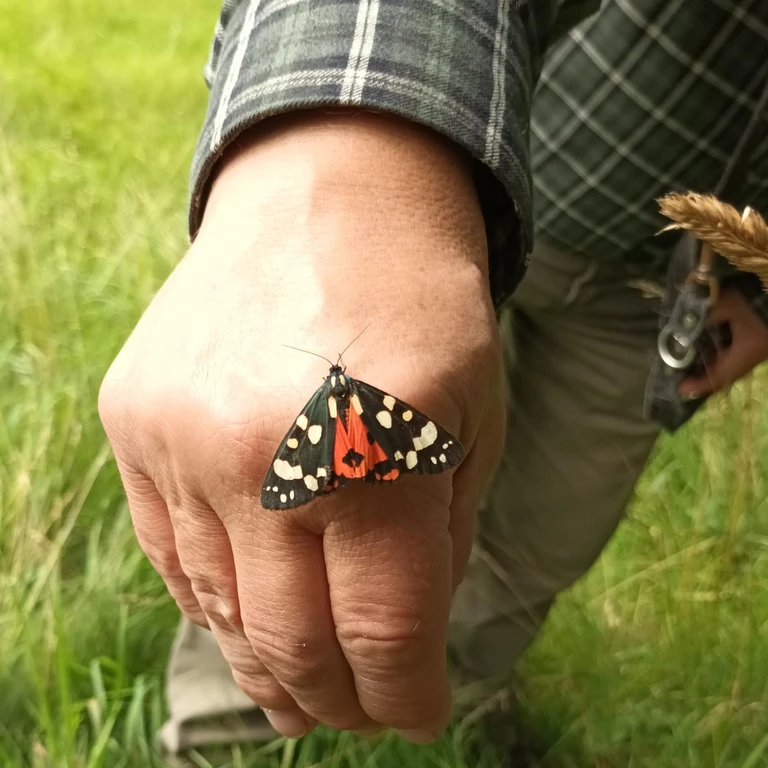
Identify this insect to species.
Callimorpha dominula
